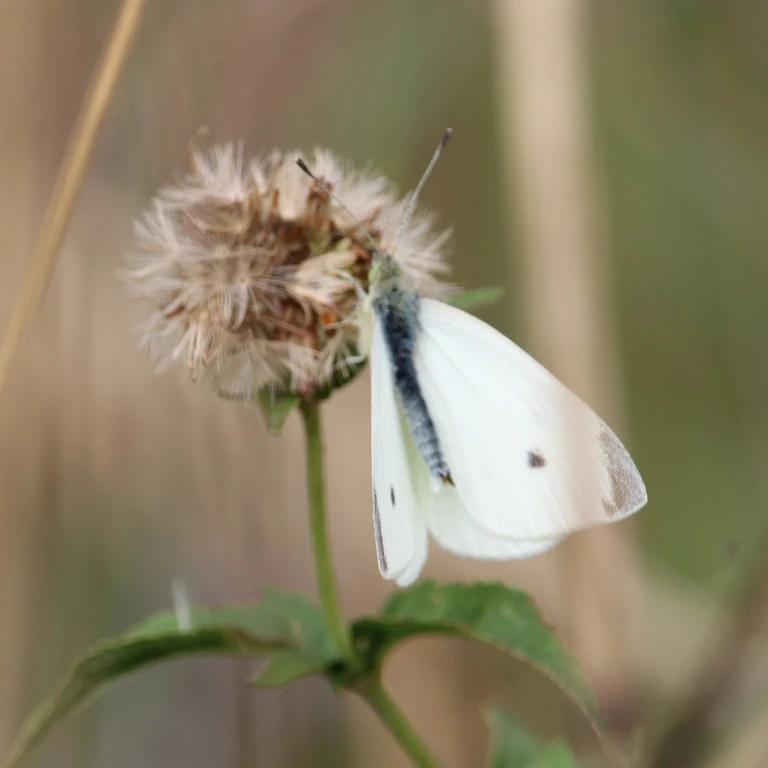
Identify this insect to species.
Pieris rapae
